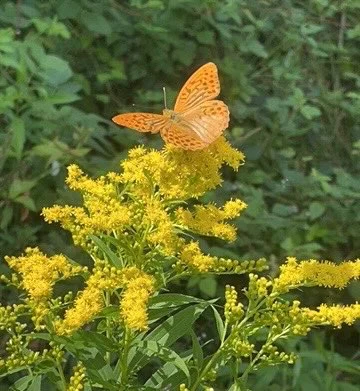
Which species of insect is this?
Argynnis paphia
